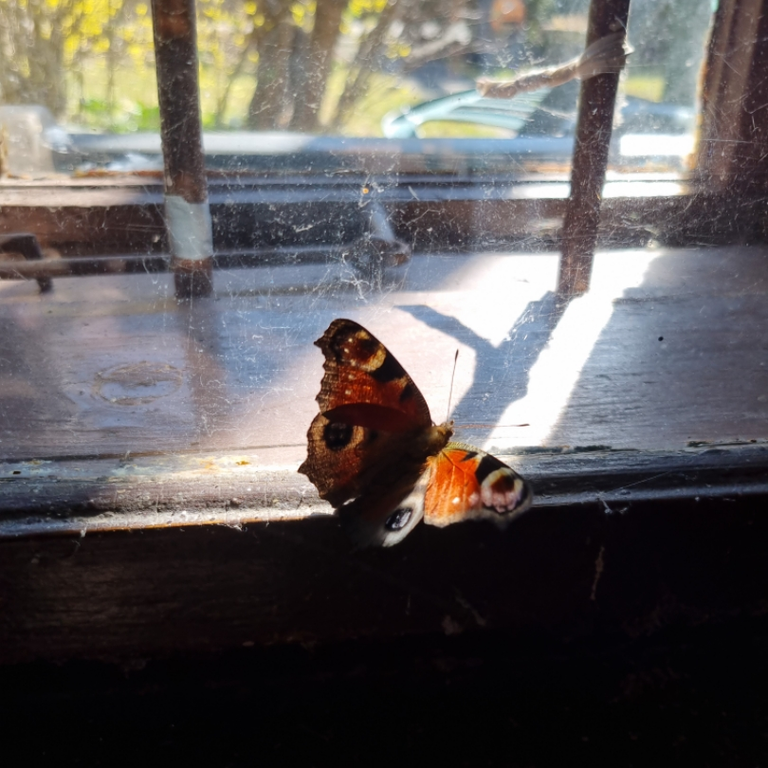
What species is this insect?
Aglais io
